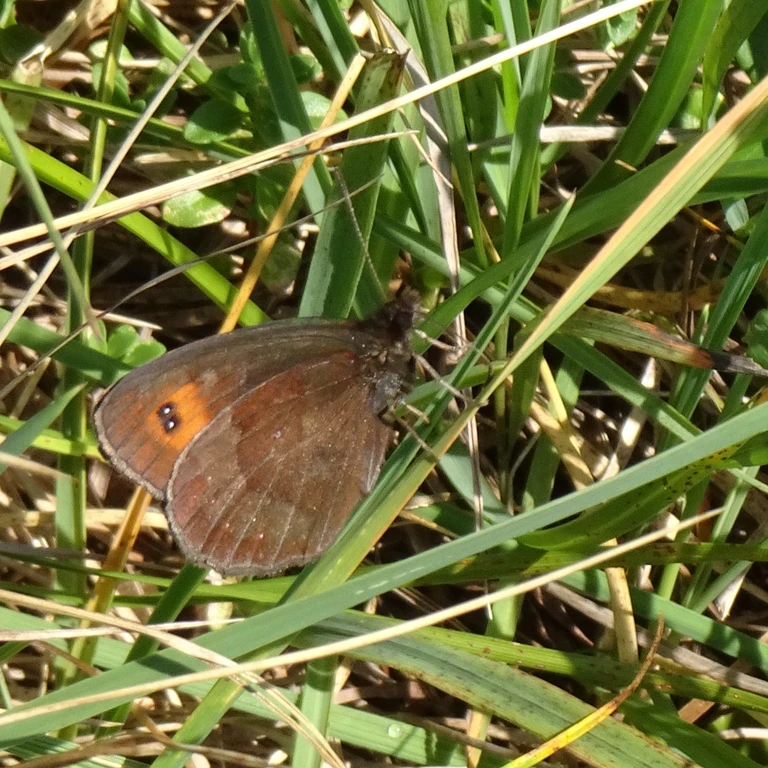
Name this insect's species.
Erebia aethiops
